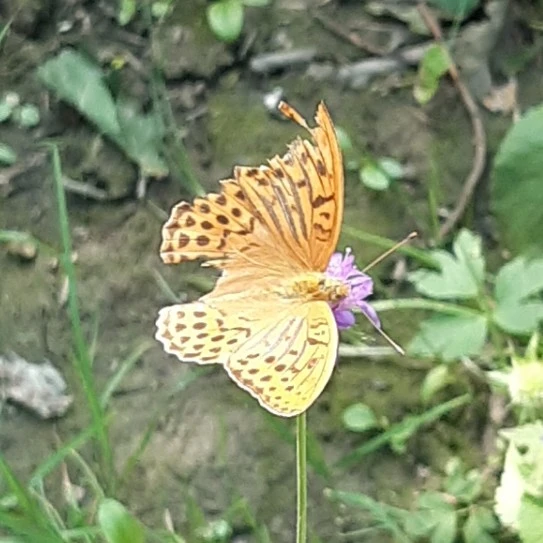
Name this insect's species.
Argynnis paphia
